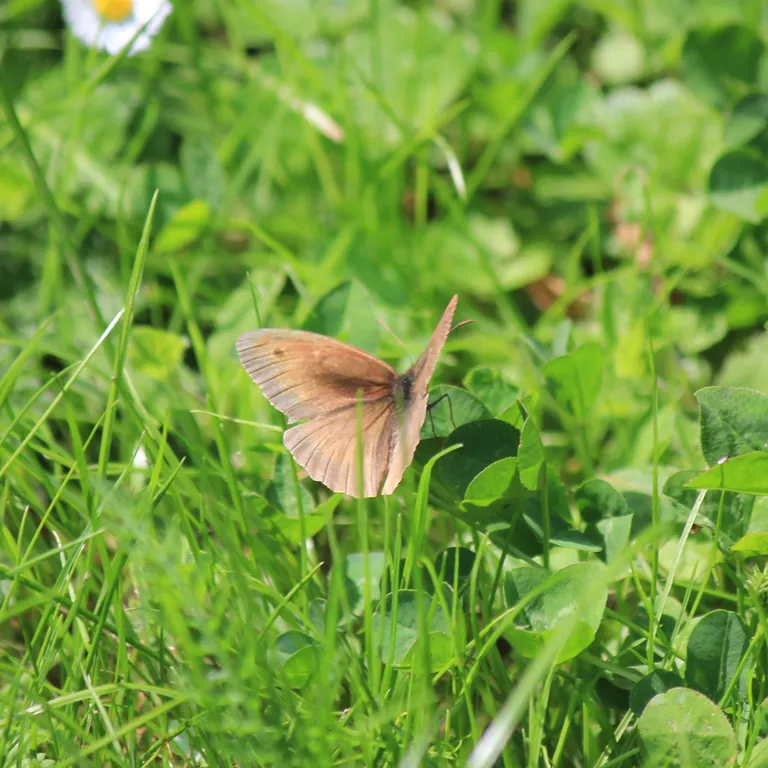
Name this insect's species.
Maniola jurtina
